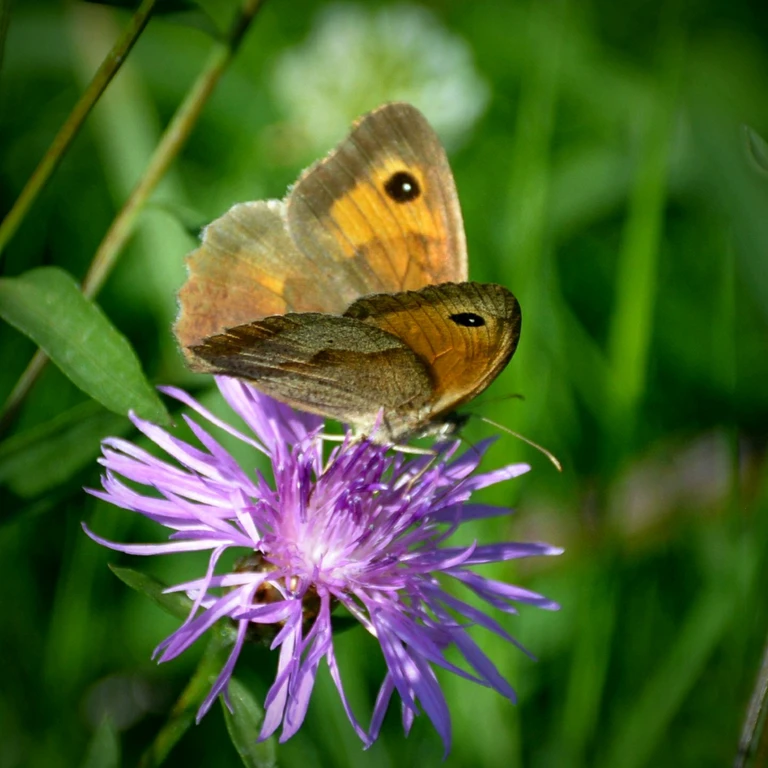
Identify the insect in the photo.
Maniola jurtina
